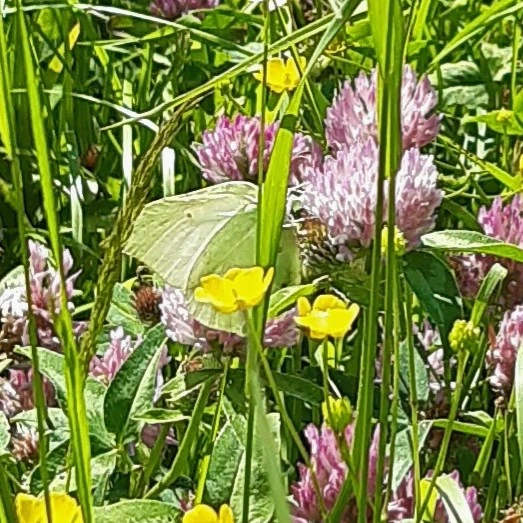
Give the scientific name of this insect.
Gonepteryx rhamni
